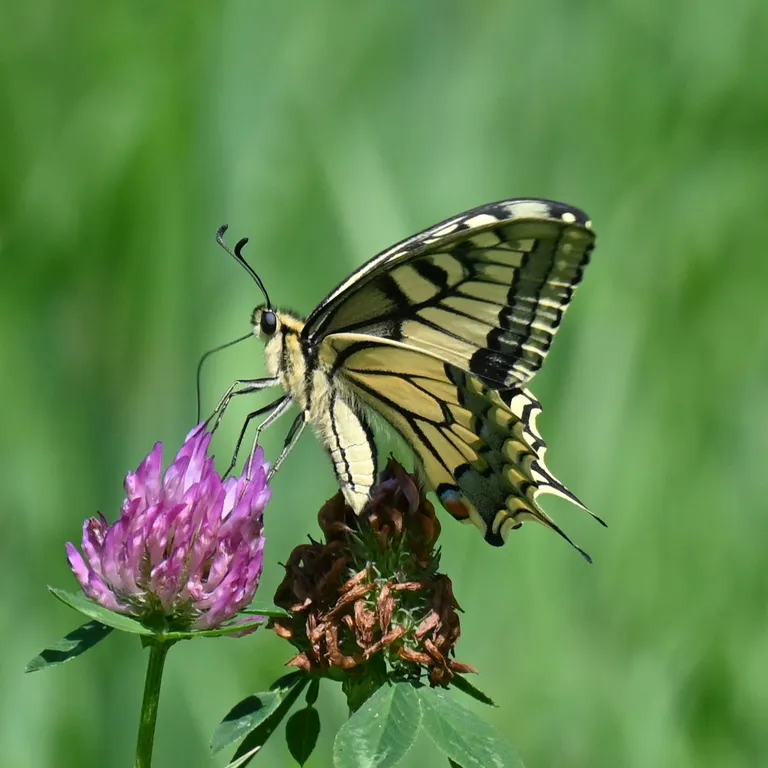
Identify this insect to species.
Papilio machaon
